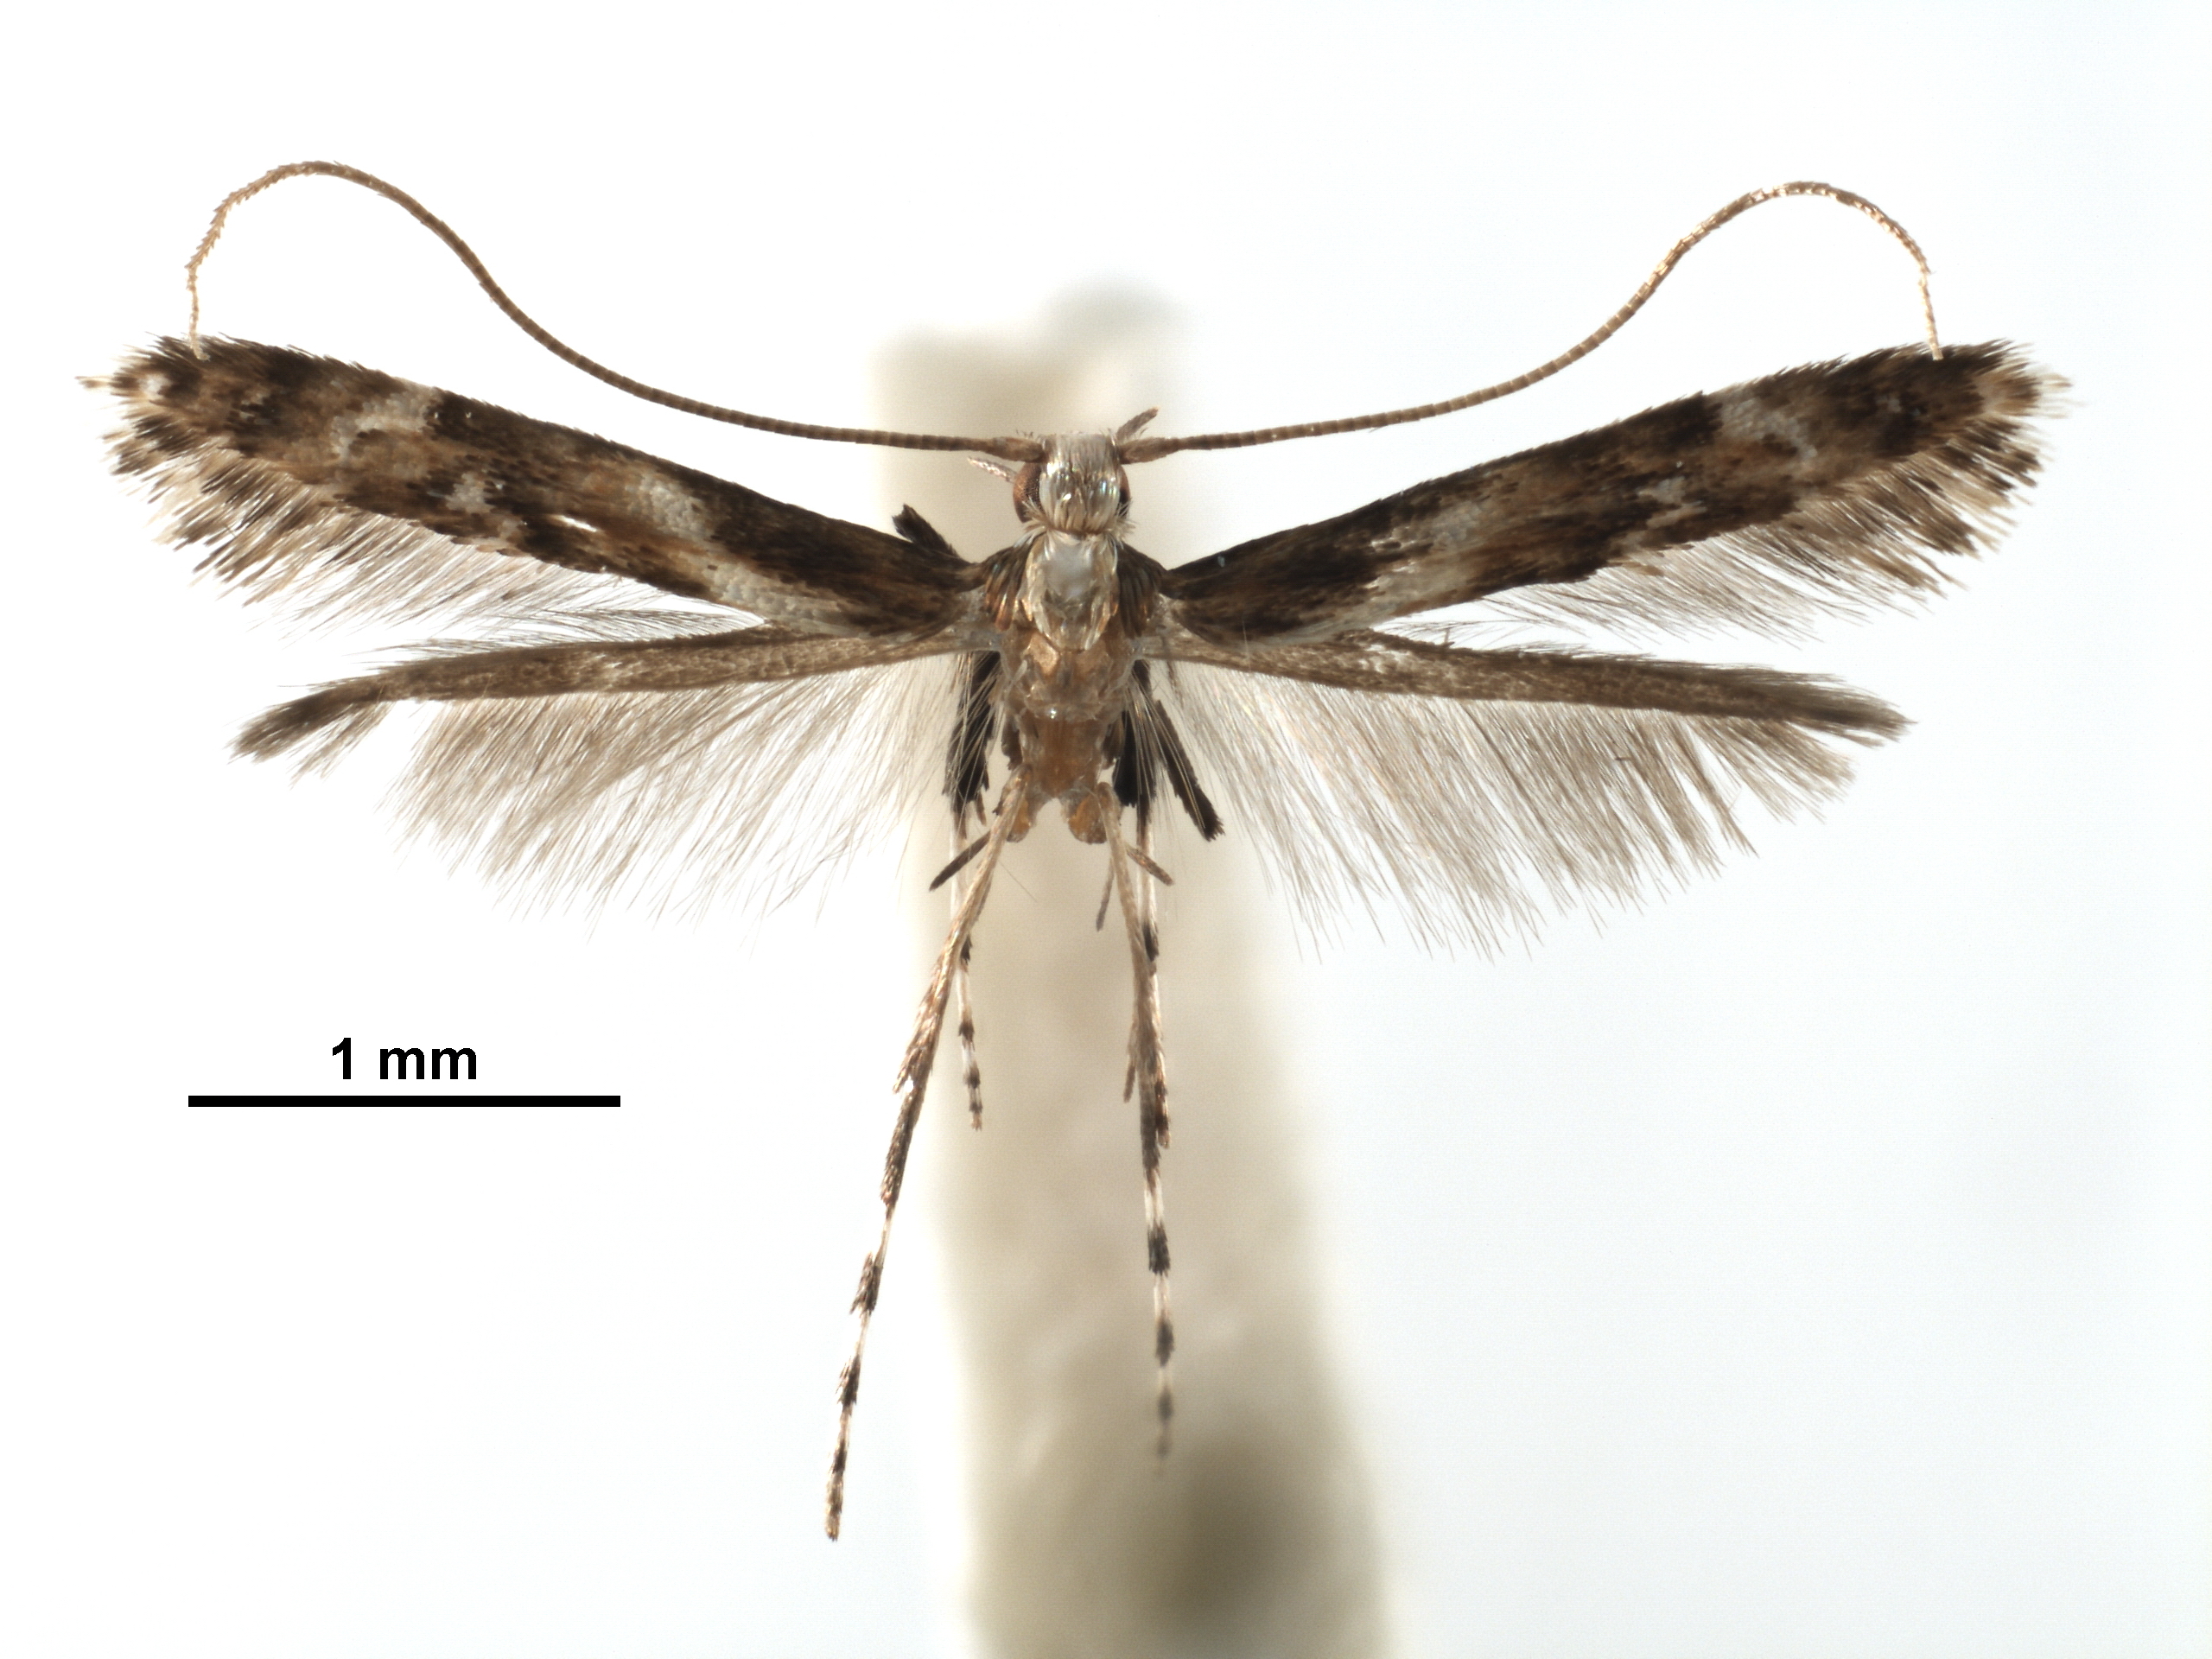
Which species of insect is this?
Caloptilia sebastianiella
